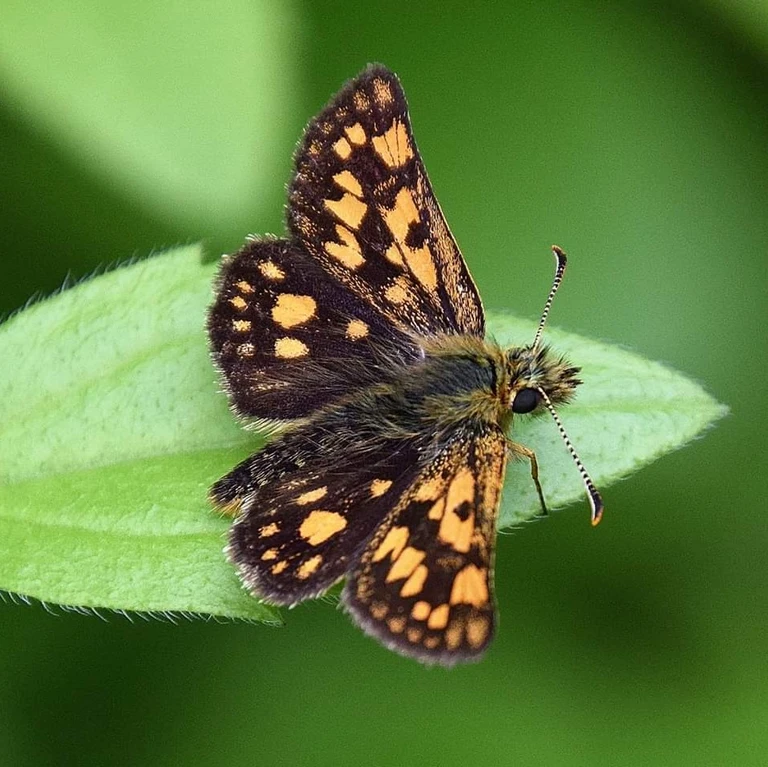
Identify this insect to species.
Carterocephalus palaemon
